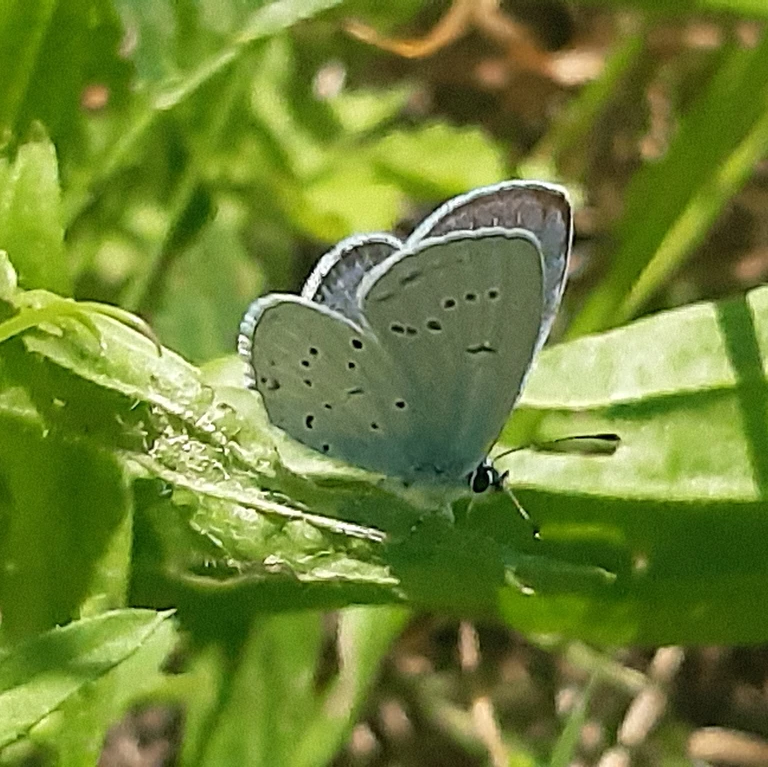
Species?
Cupido decolorata (also Elkalyce decolorata)
